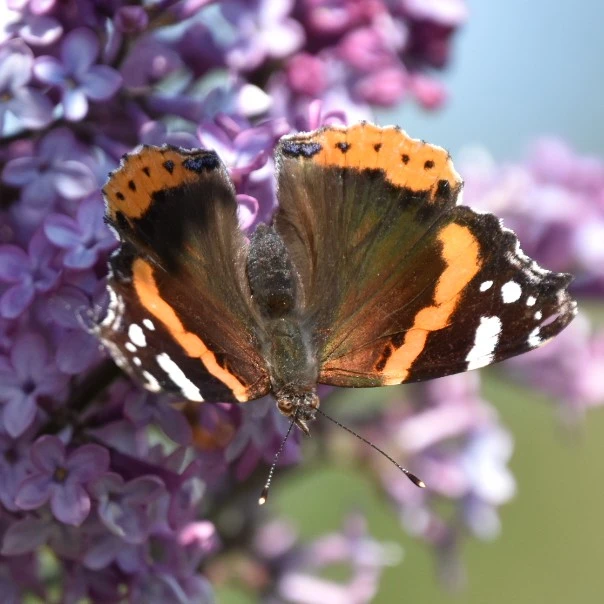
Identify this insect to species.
Vanessa atalanta
